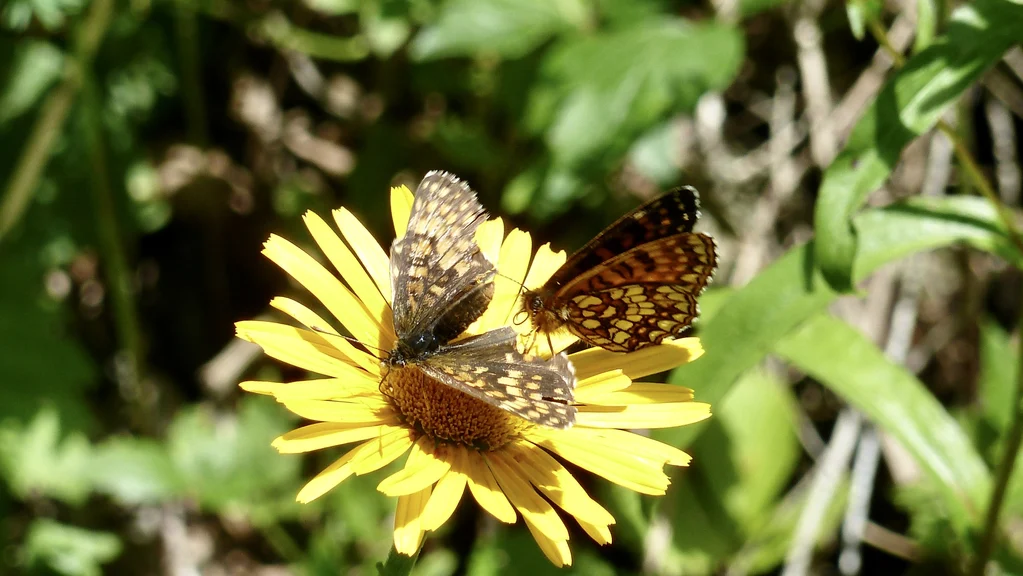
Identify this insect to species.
Melitaea diamina
